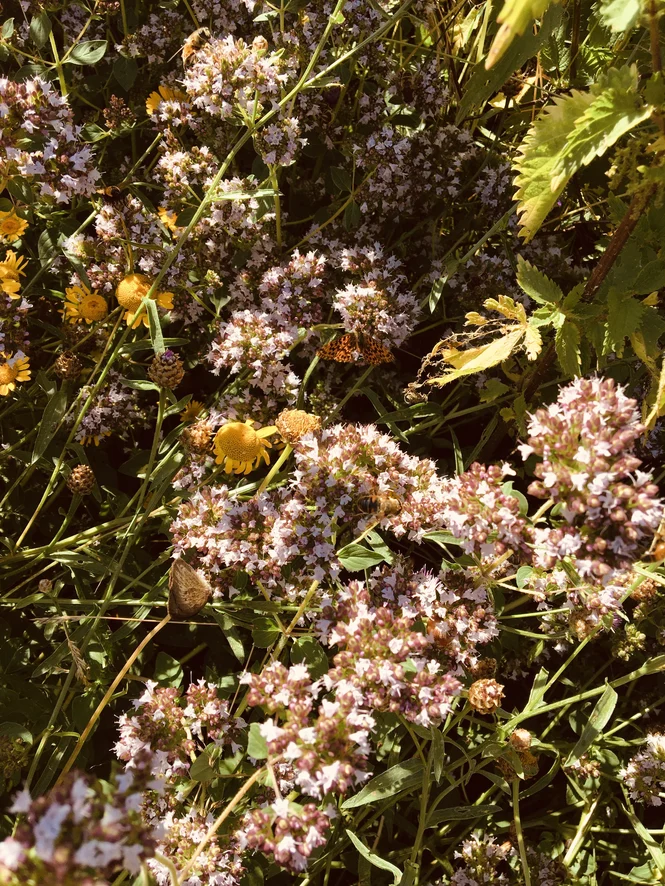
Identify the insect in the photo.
Boloria dia
